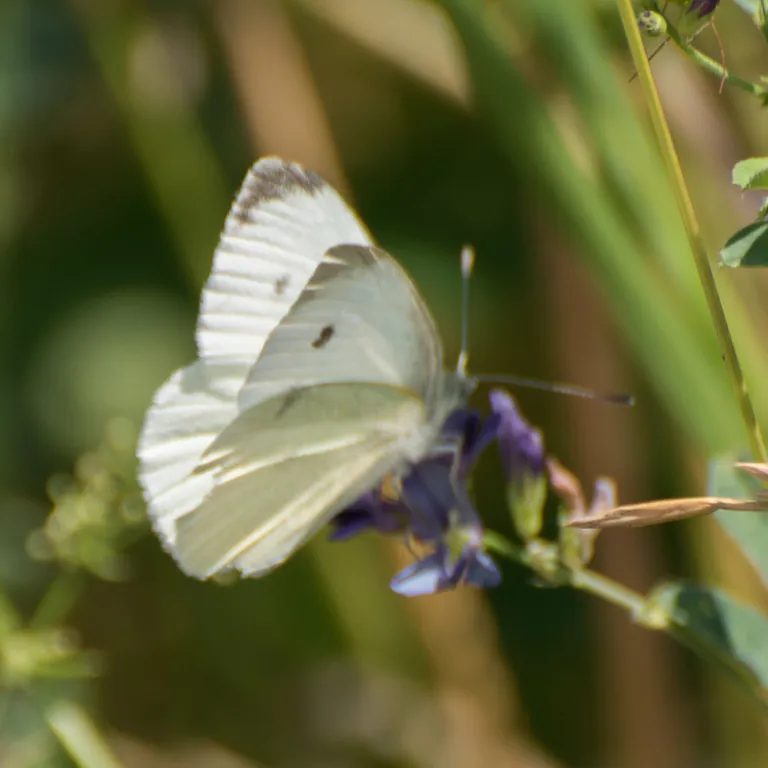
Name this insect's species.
Pieris rapae
